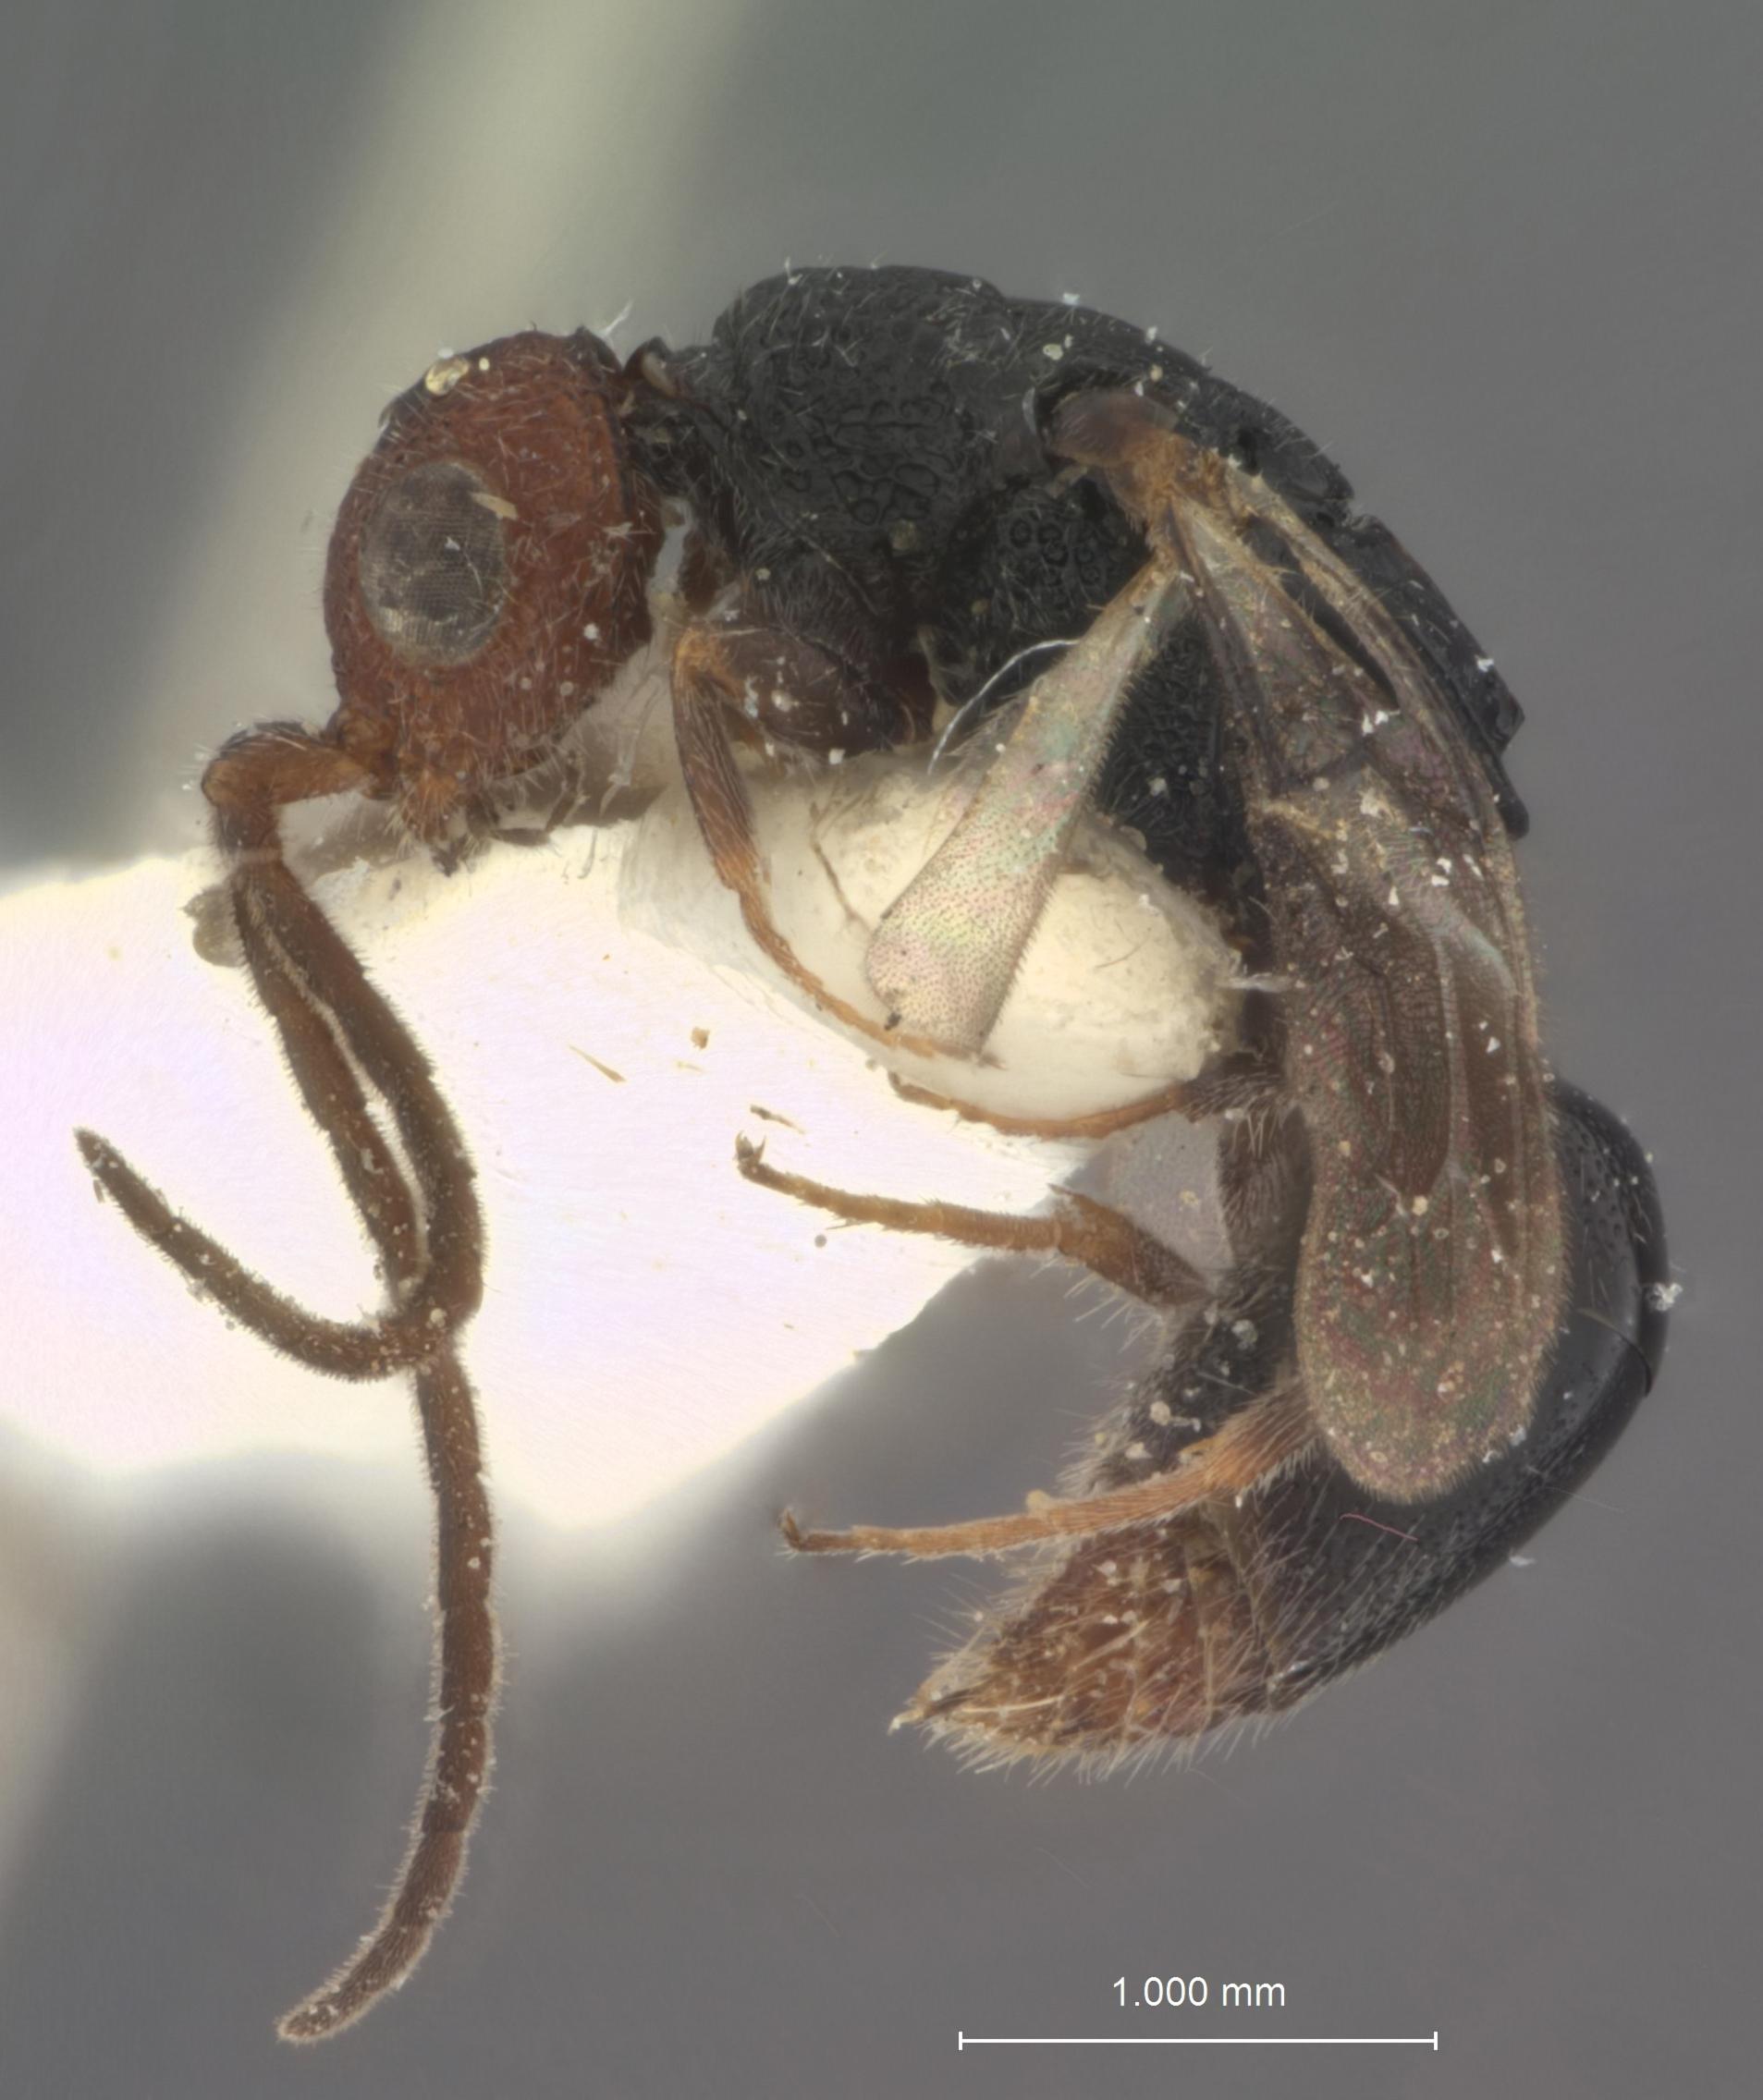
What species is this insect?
Heterocoelia hirashimai
